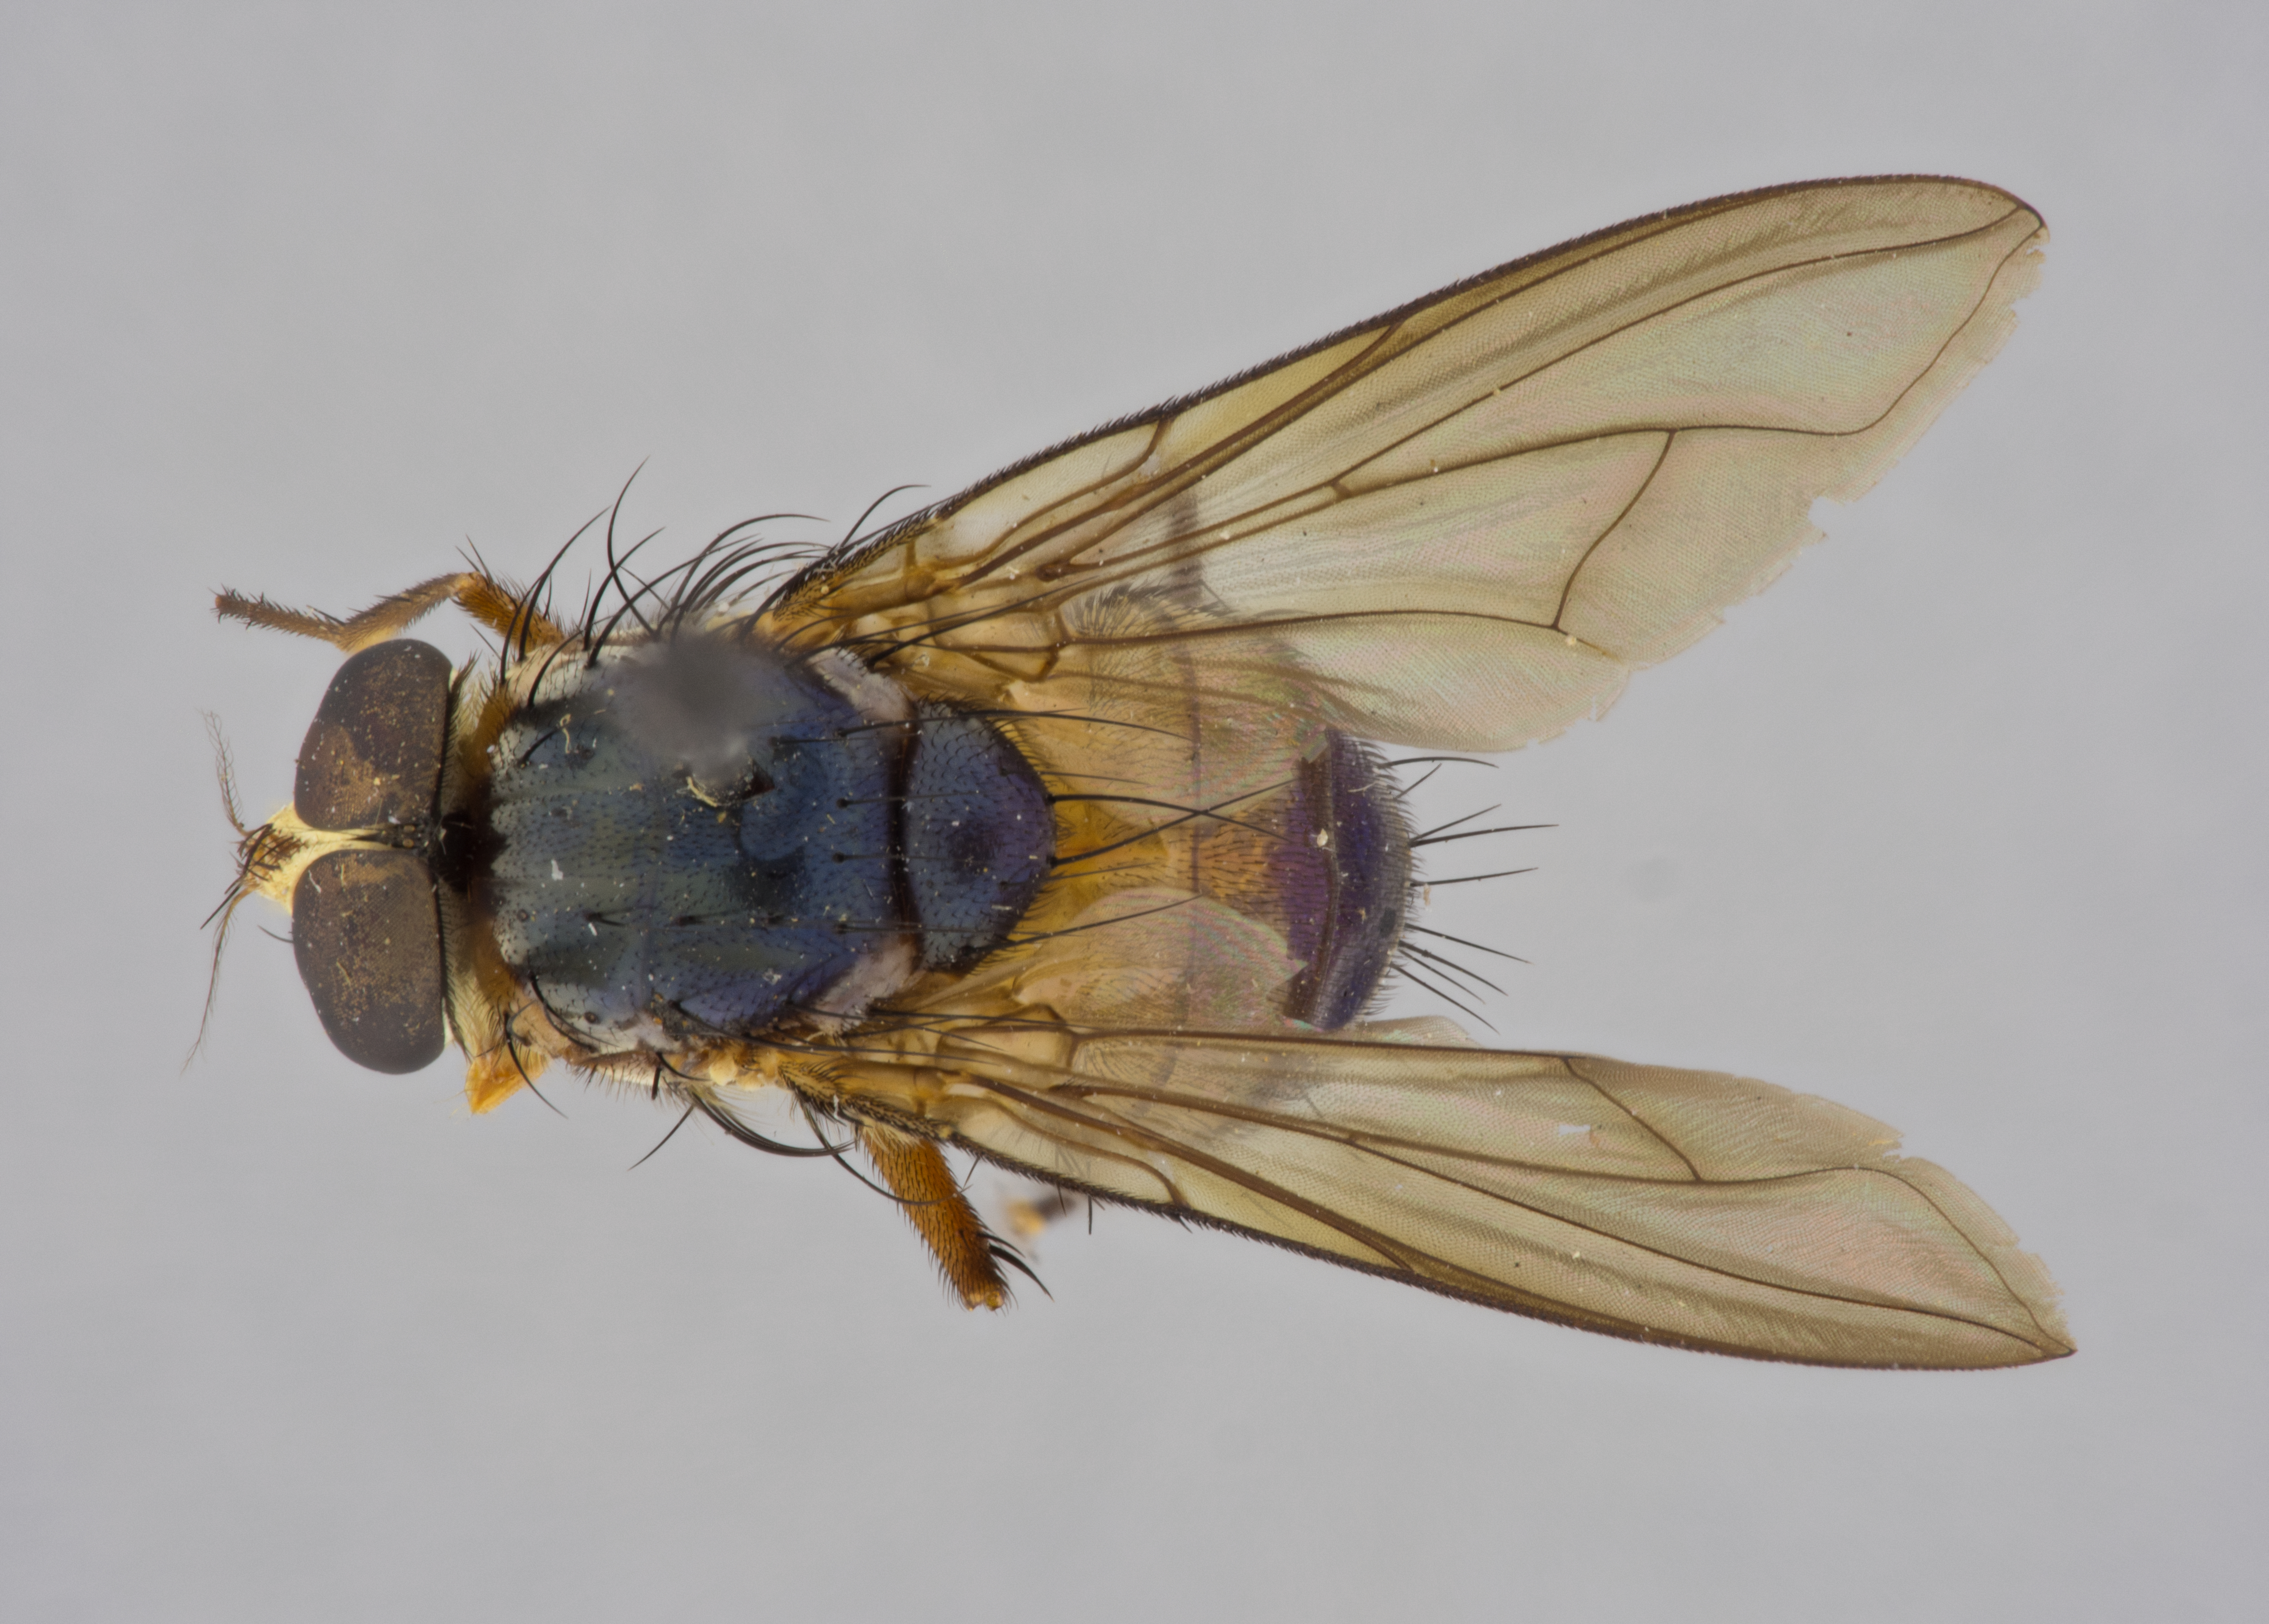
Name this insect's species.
Mesembrinella semiflava
